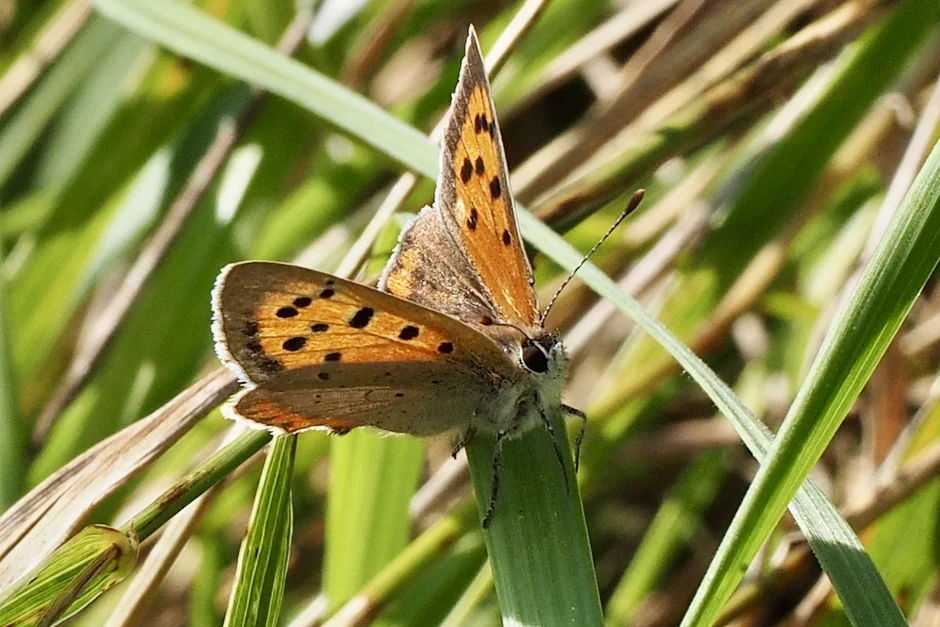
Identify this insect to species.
Lycaena phlaeas
